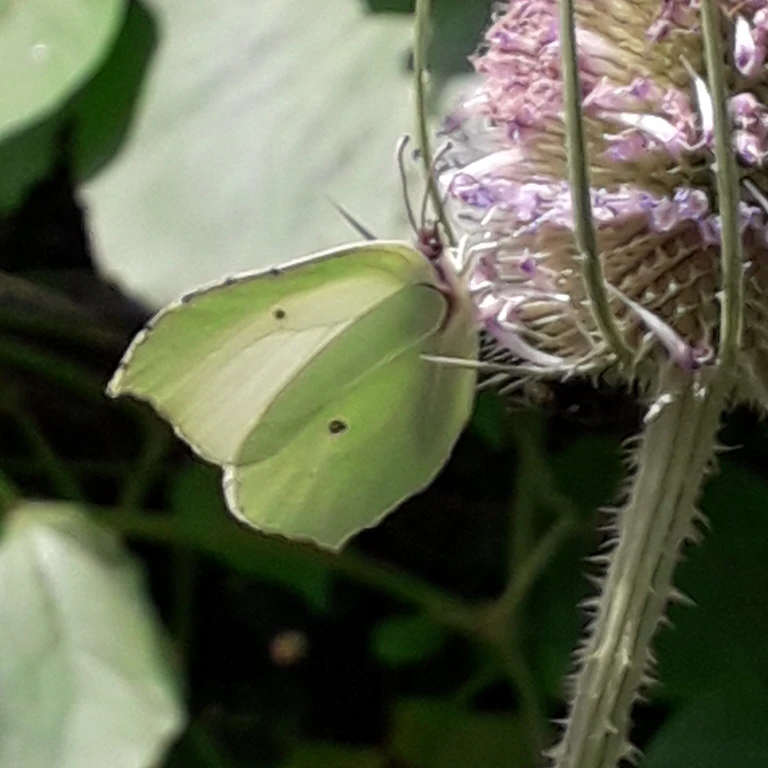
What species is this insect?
Gonepteryx rhamni
